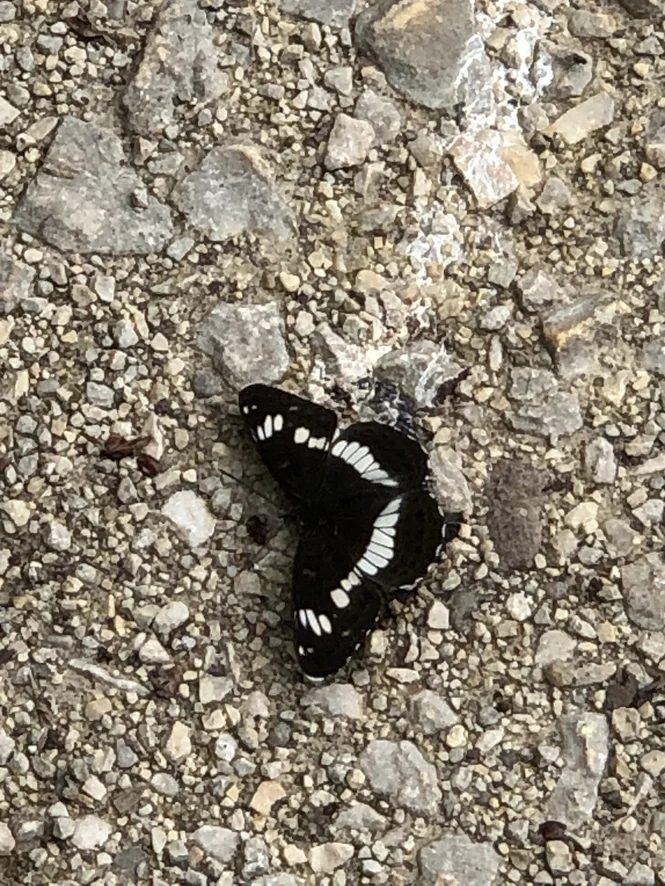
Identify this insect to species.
Limenitis camilla (also Ladoga camilla)
